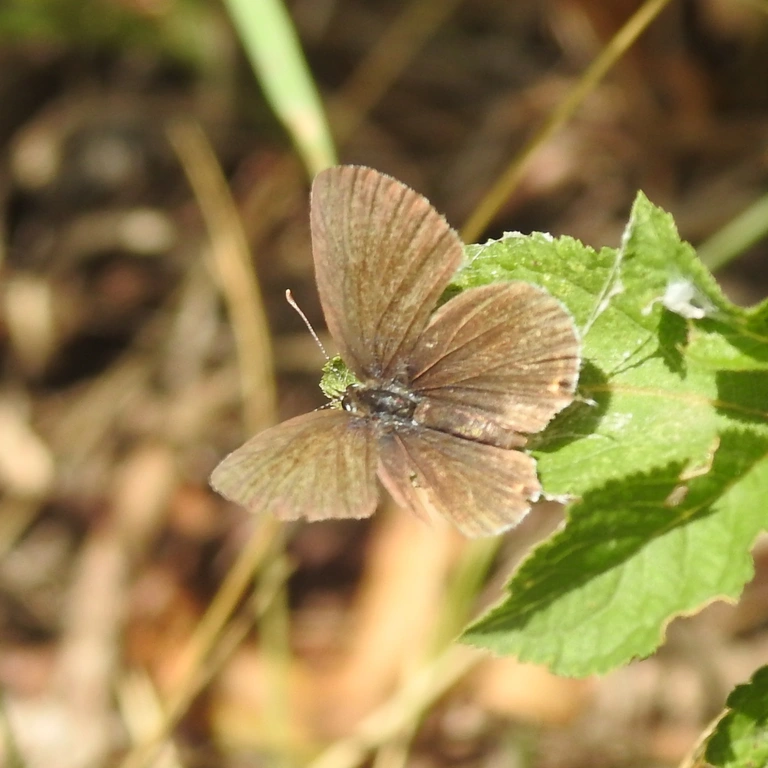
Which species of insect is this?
Cupido argiades (also Elkalyce argiades)
